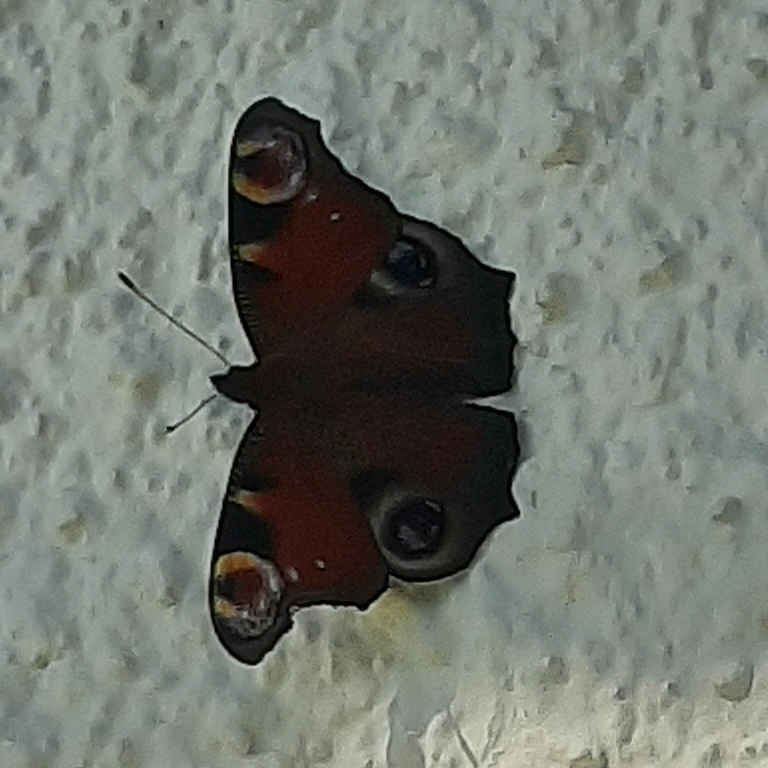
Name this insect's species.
Aglais io
